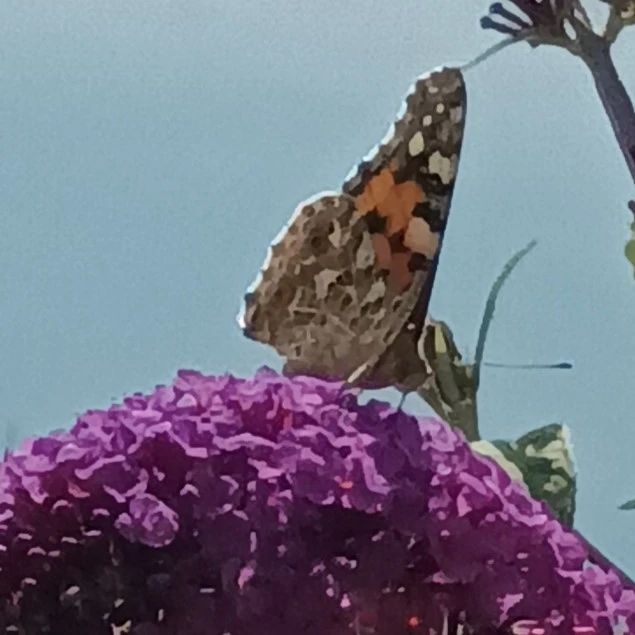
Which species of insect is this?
Vanessa cardui
